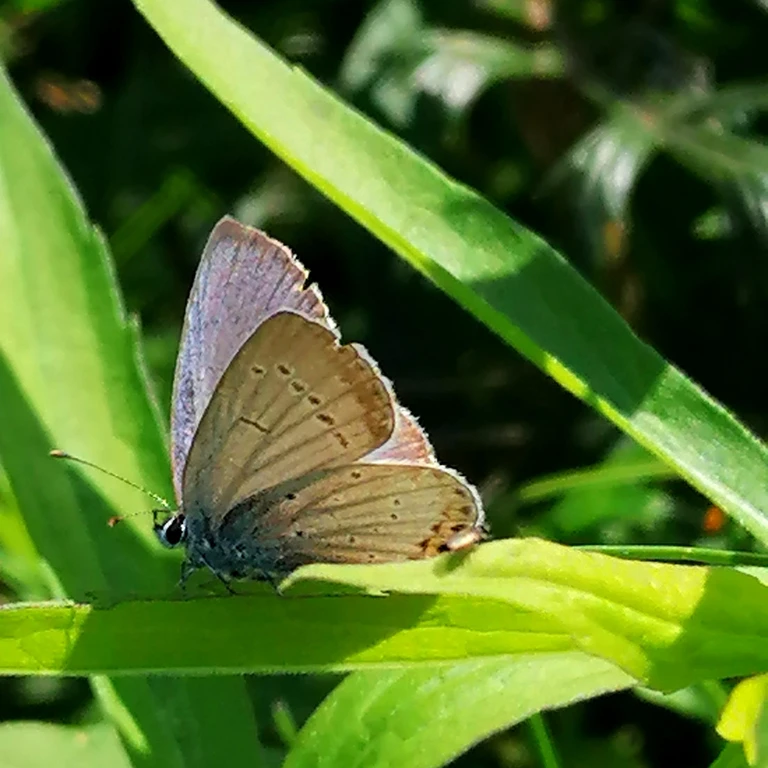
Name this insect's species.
Cupido argiades (also Elkalyce argiades)
